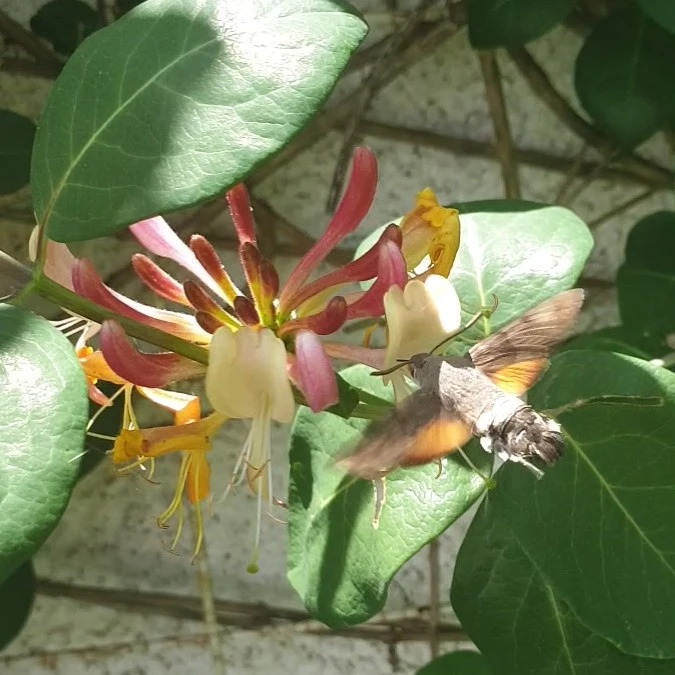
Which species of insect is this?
Macroglossum stellatarum
